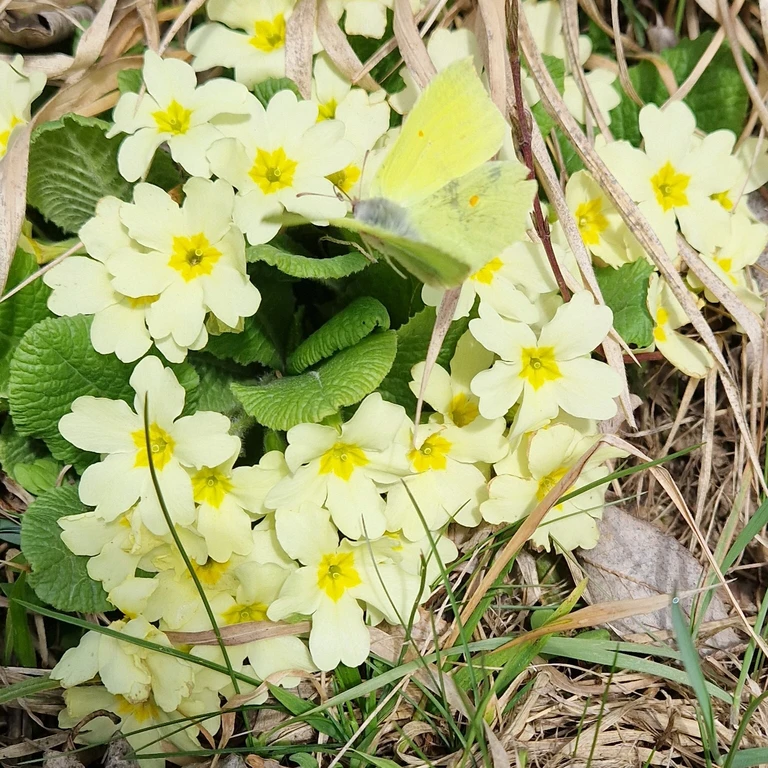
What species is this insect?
Gonepteryx rhamni
